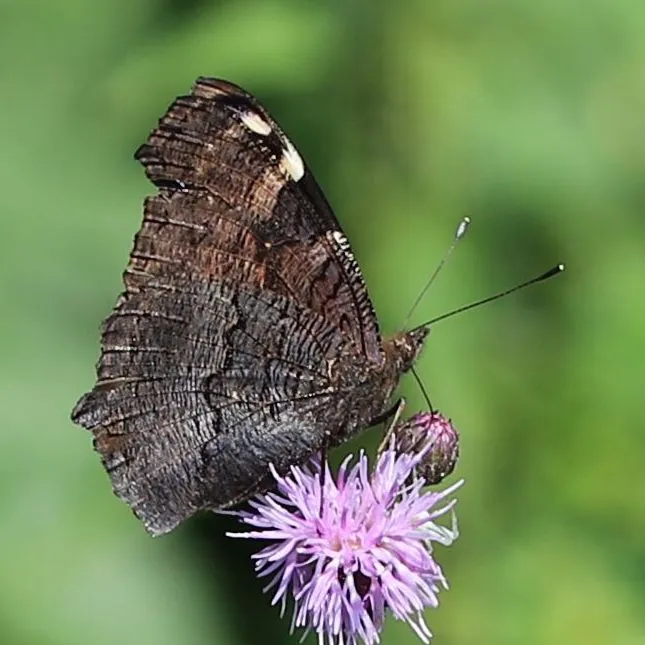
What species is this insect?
Aglais io
